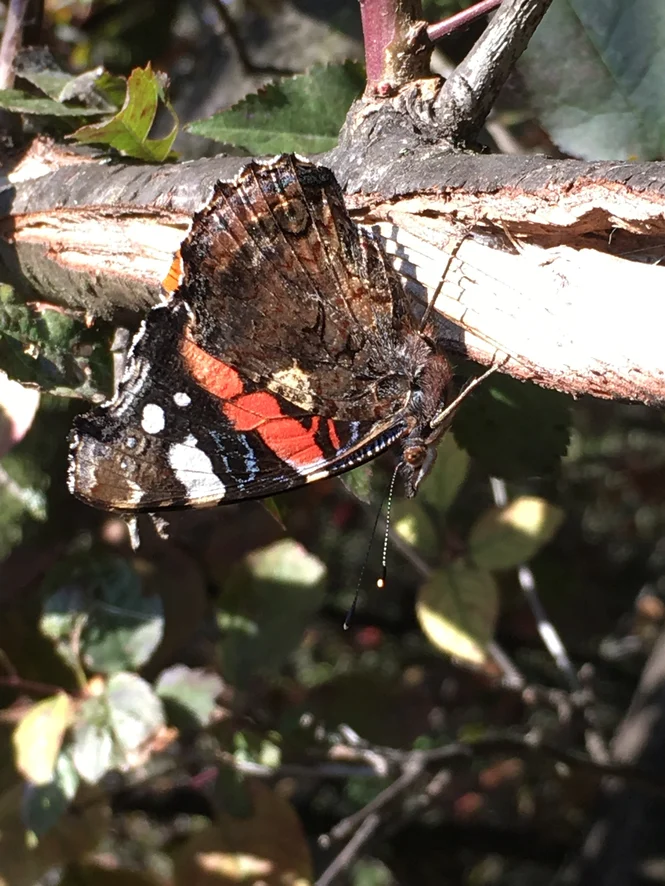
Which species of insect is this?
Vanessa atalanta
